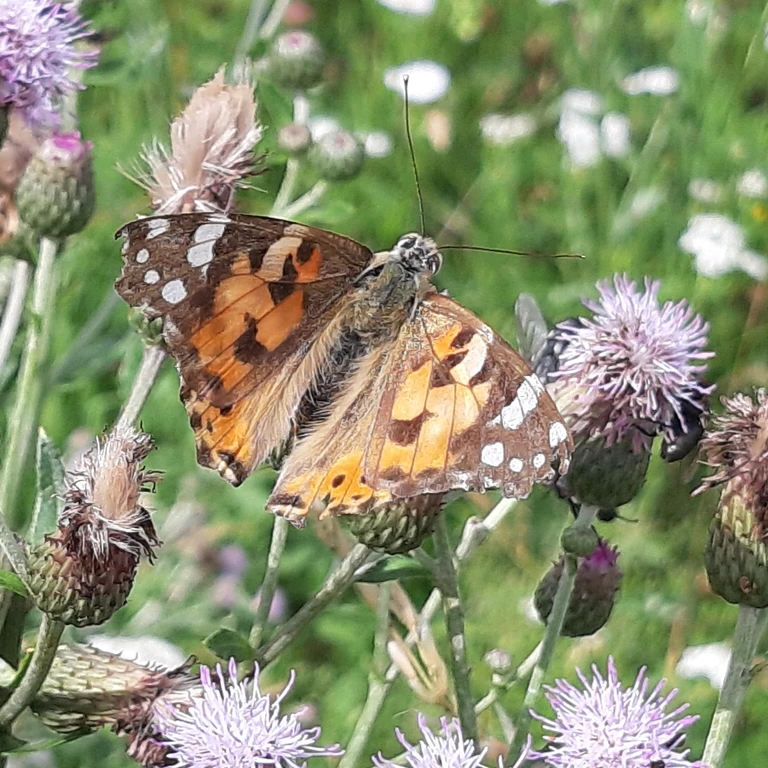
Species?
Vanessa cardui
